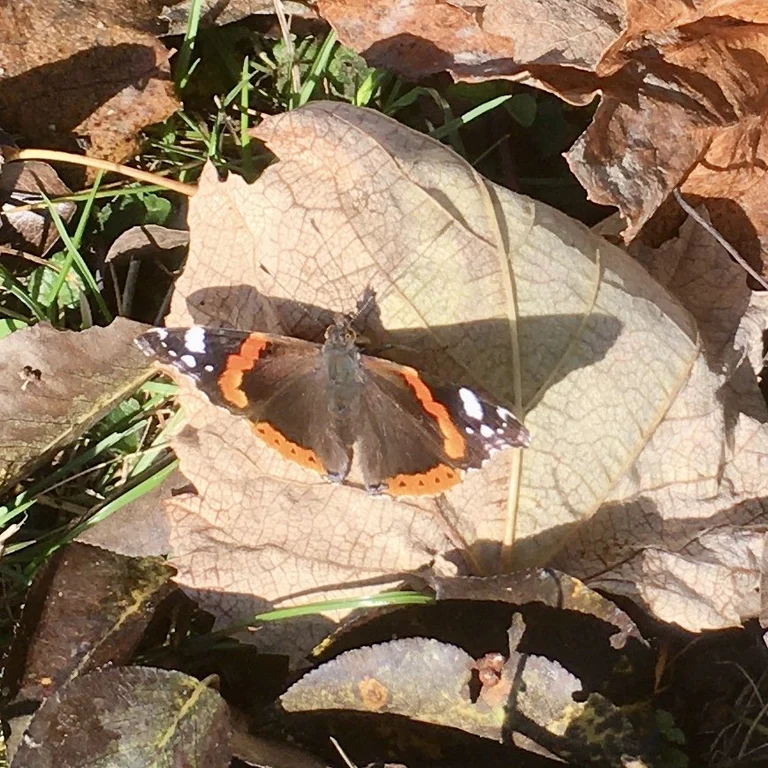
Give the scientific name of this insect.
Vanessa atalanta
